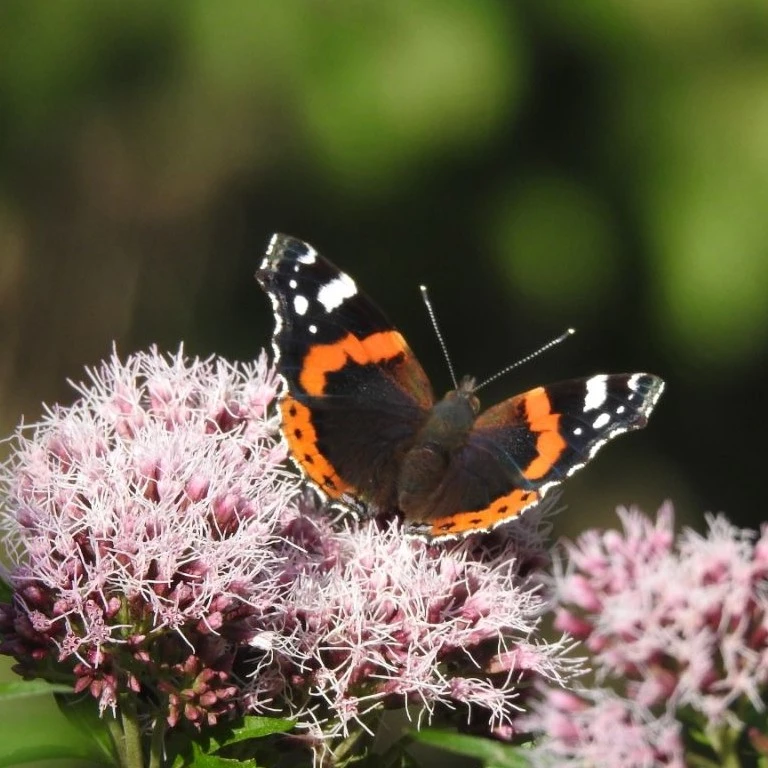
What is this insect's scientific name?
Vanessa atalanta
